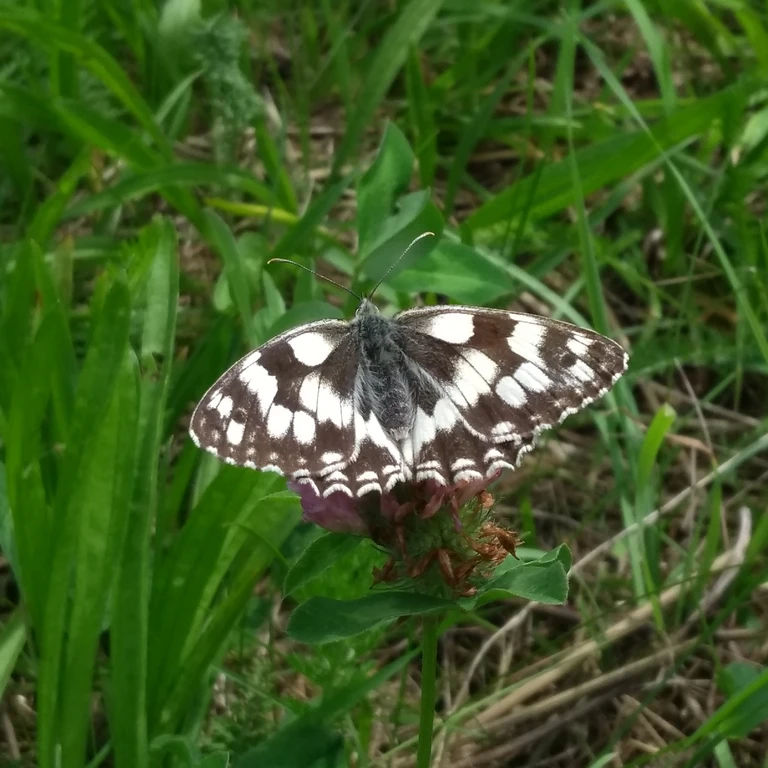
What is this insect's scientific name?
Melanargia galathea
